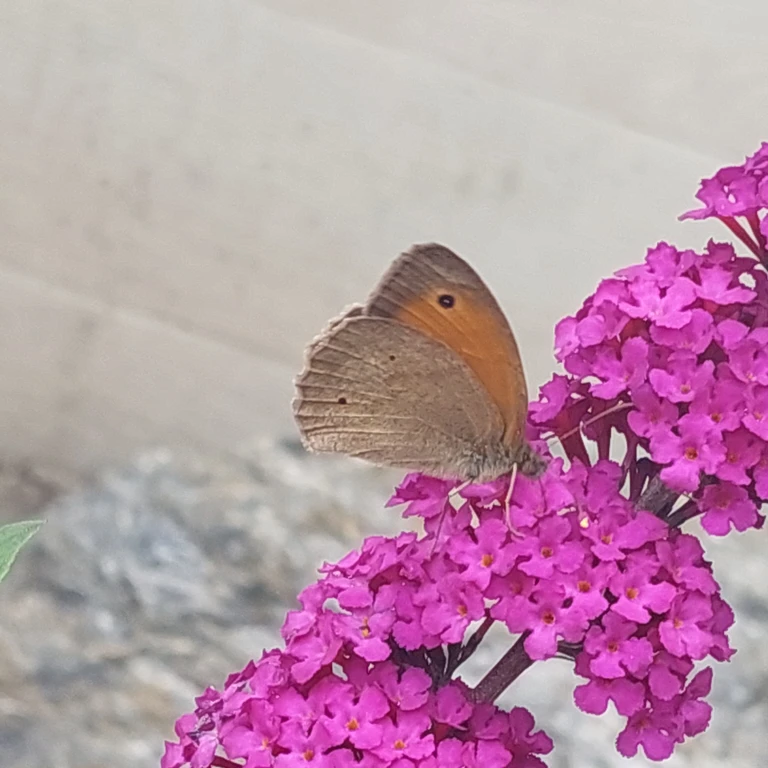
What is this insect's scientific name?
Maniola jurtina
